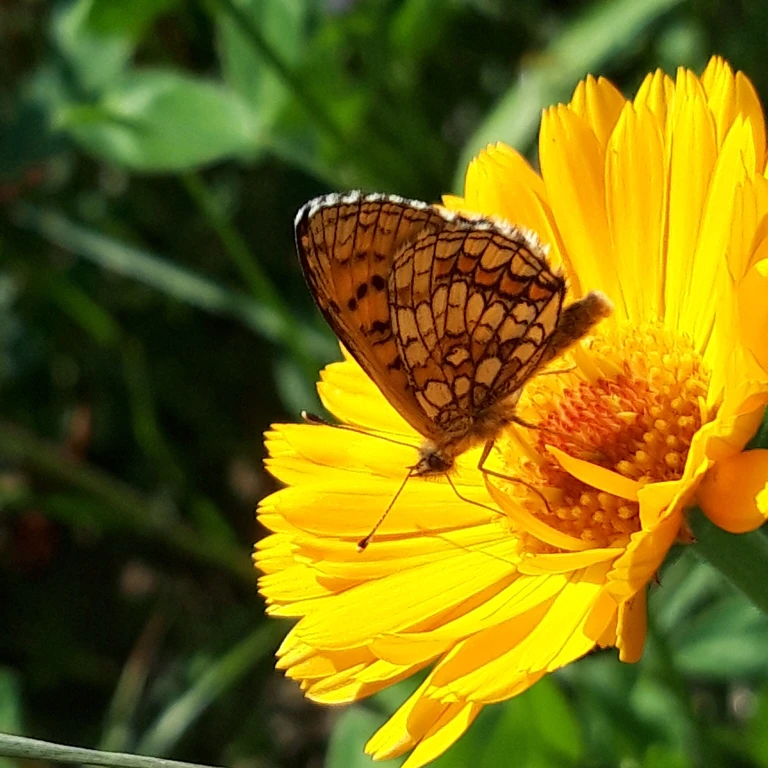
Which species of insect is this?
Melitaea athalia
